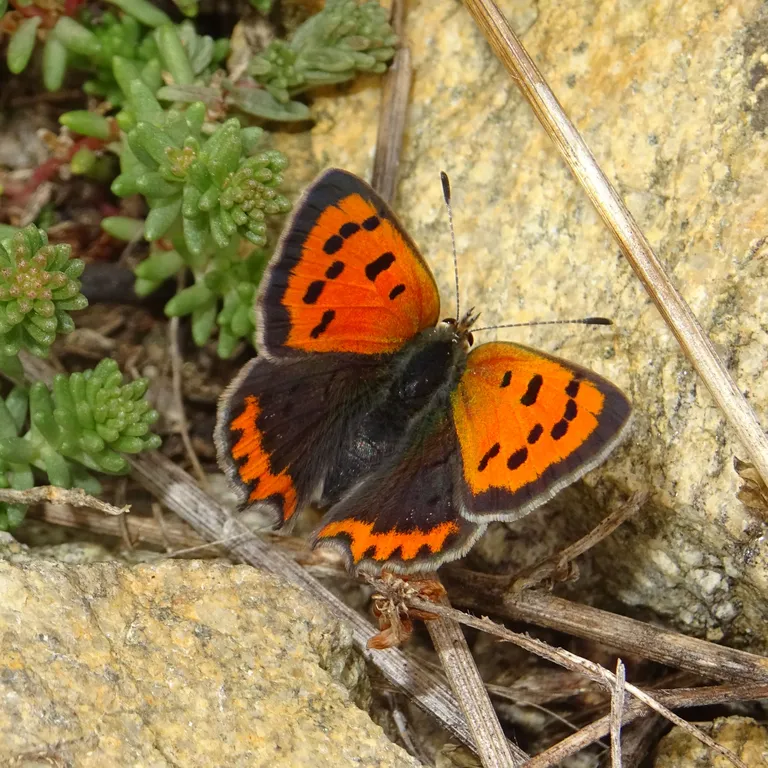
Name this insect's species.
Lycaena phlaeas
